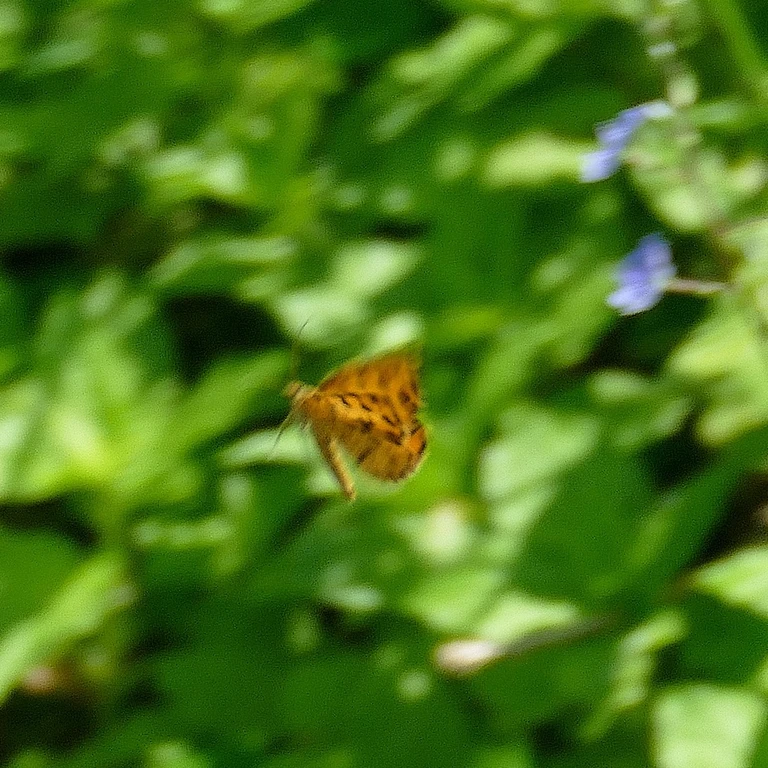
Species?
Pseudopanthera macularia
